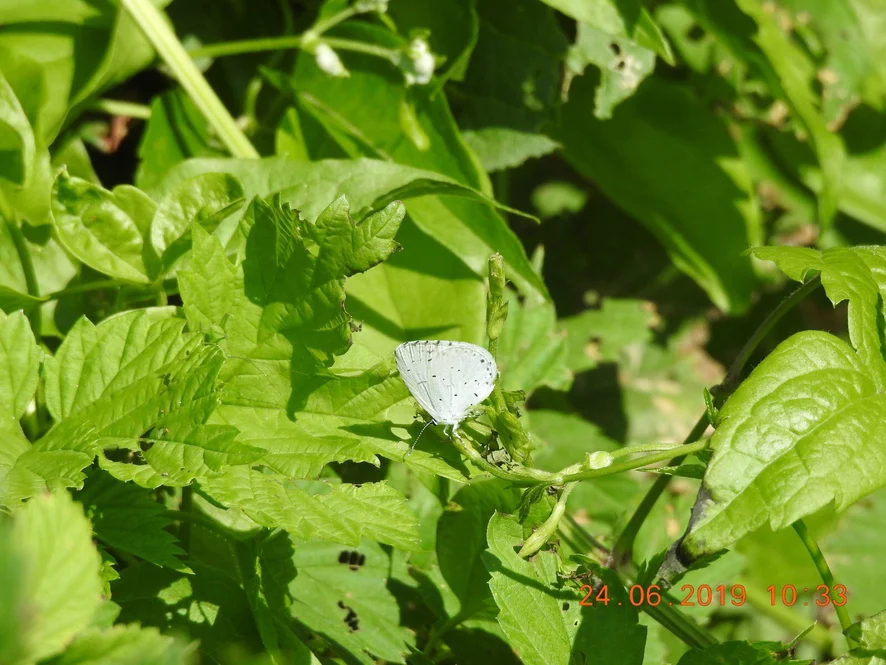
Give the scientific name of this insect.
Celastrina argiolus
